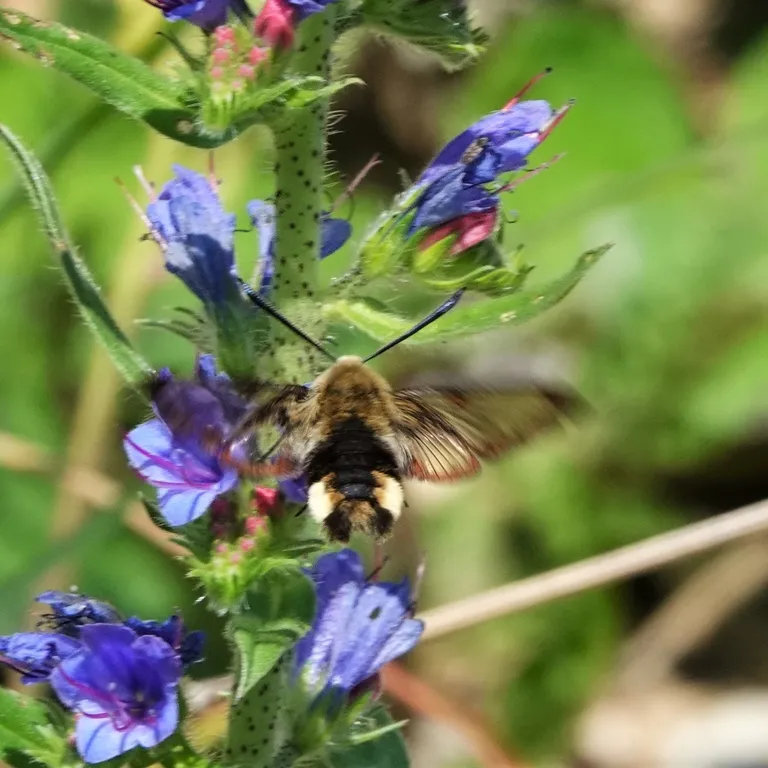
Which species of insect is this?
Hemaris fuciformis
